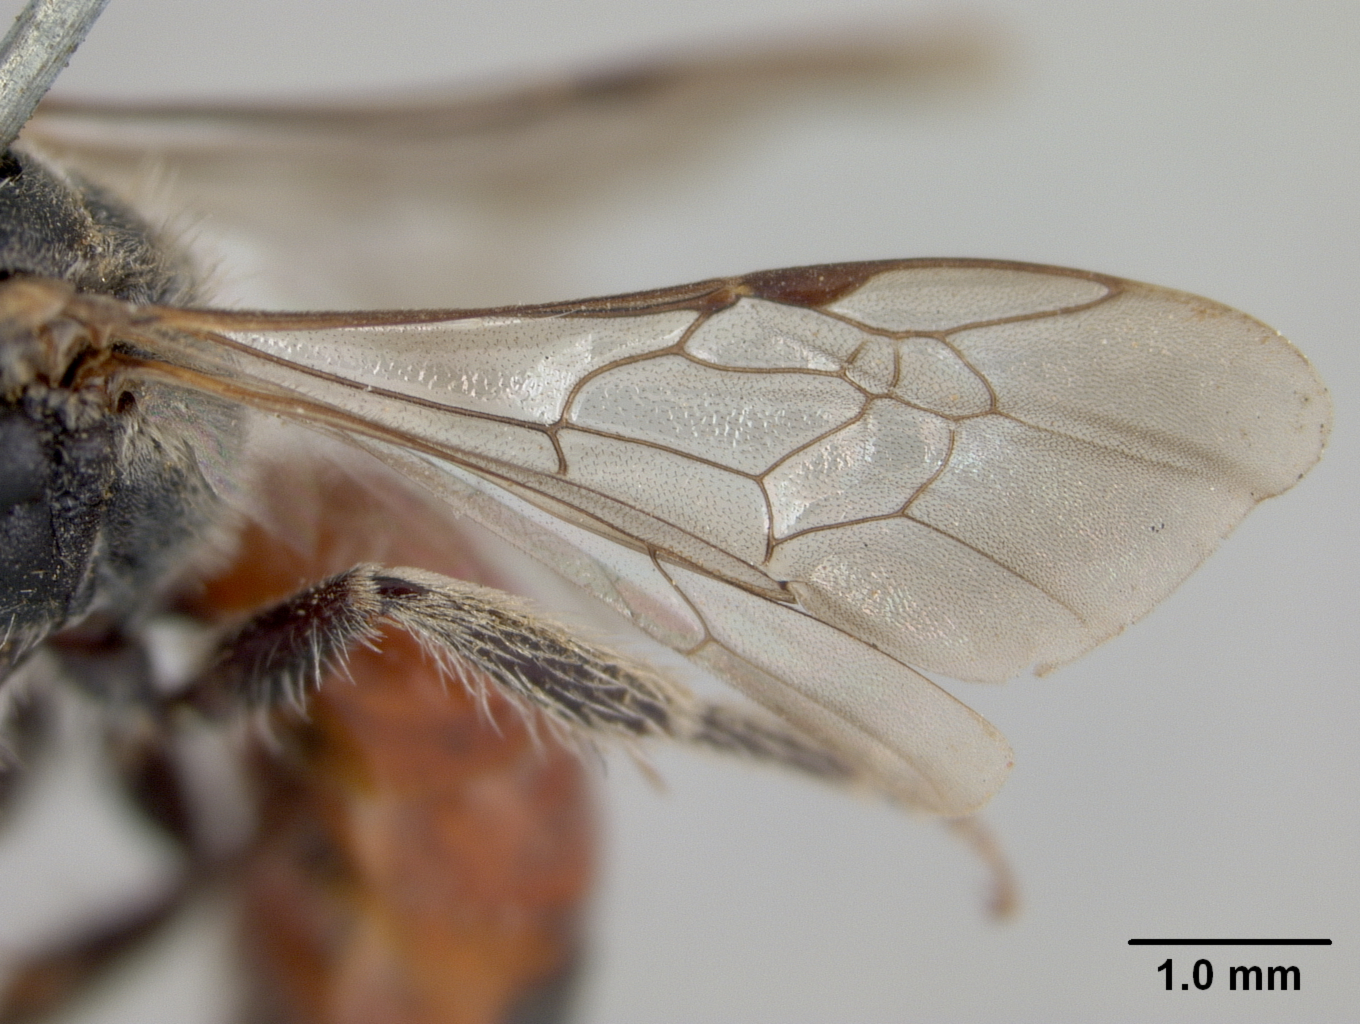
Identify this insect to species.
Sphecodes veganus
